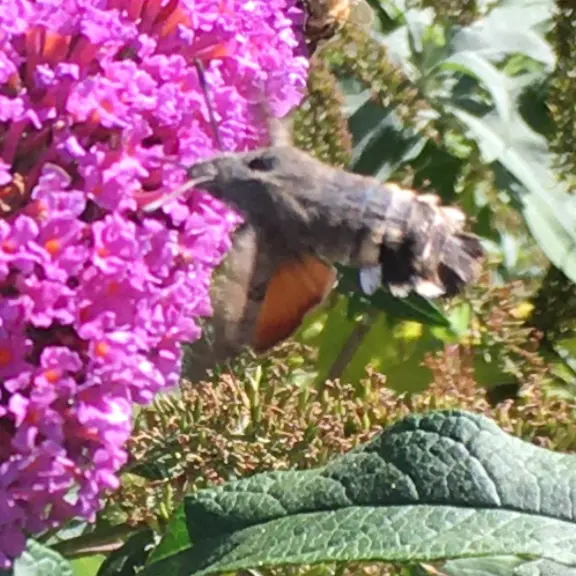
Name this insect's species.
Macroglossum stellatarum
